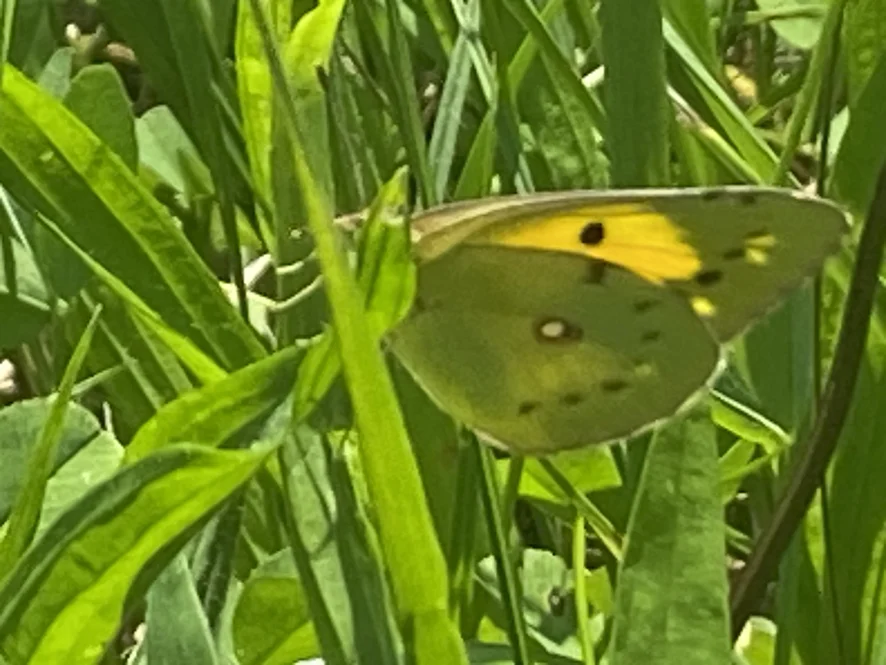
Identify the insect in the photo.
Colias croceus
